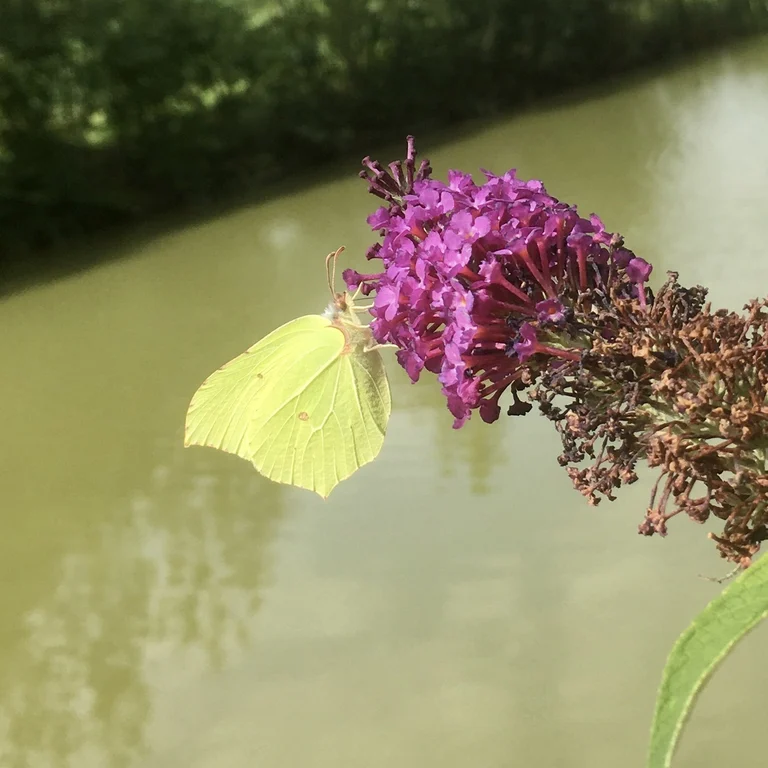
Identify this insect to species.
Gonepteryx rhamni
